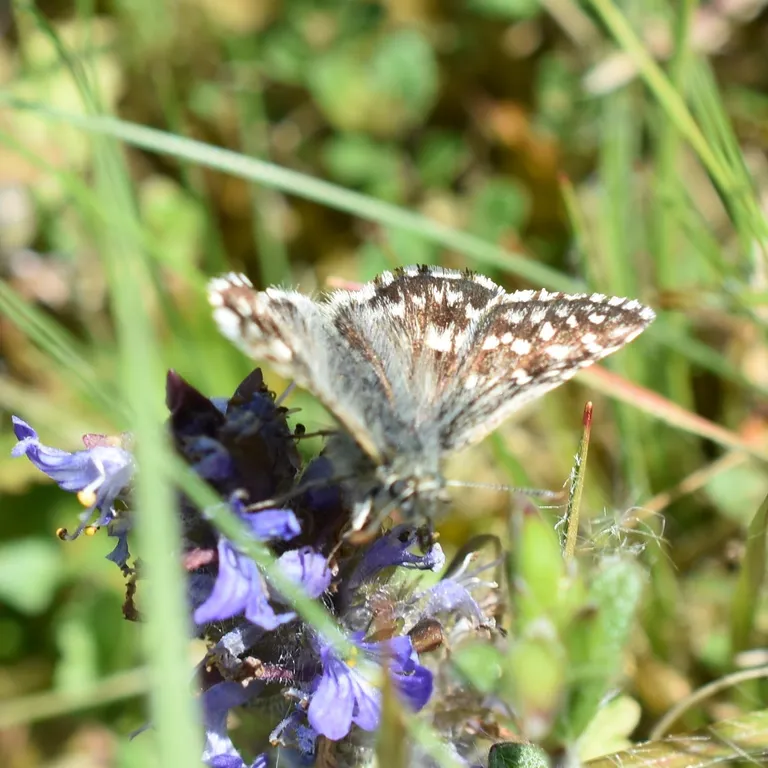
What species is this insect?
Pyrgus malvae
